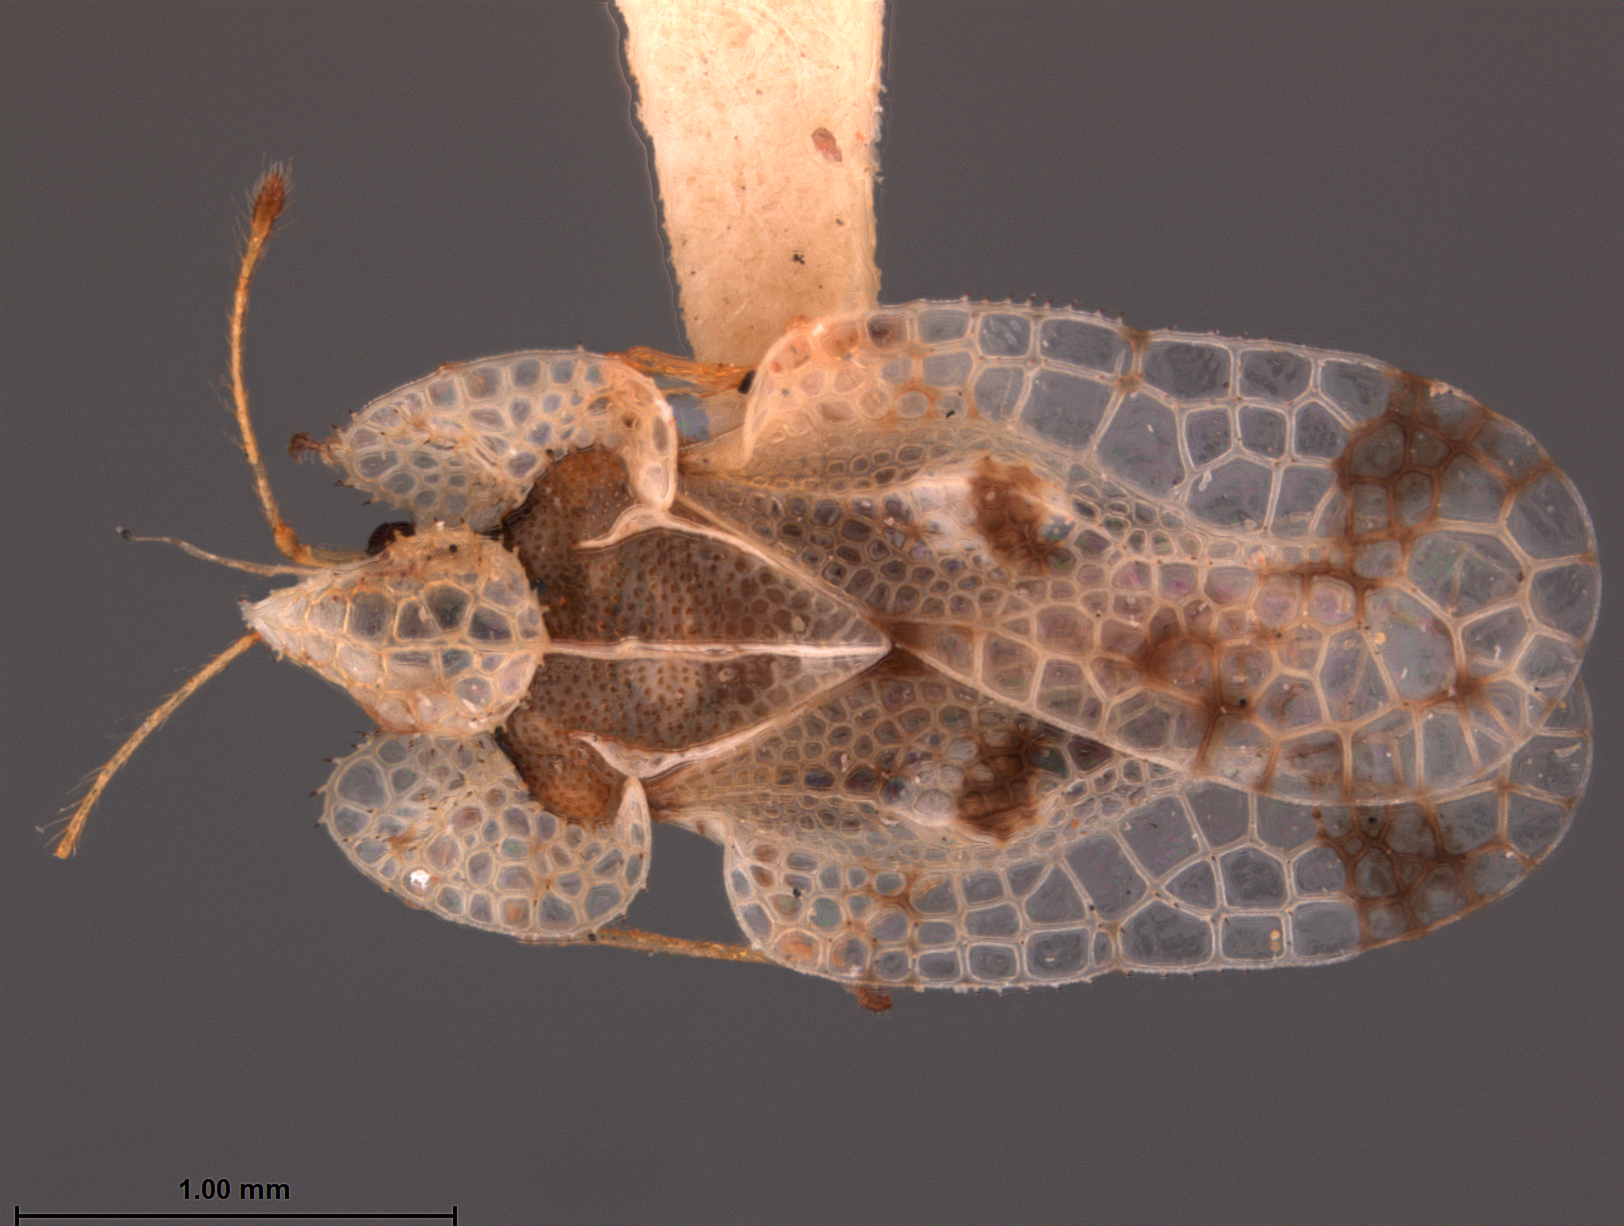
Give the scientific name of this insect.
Corythucha salicata
